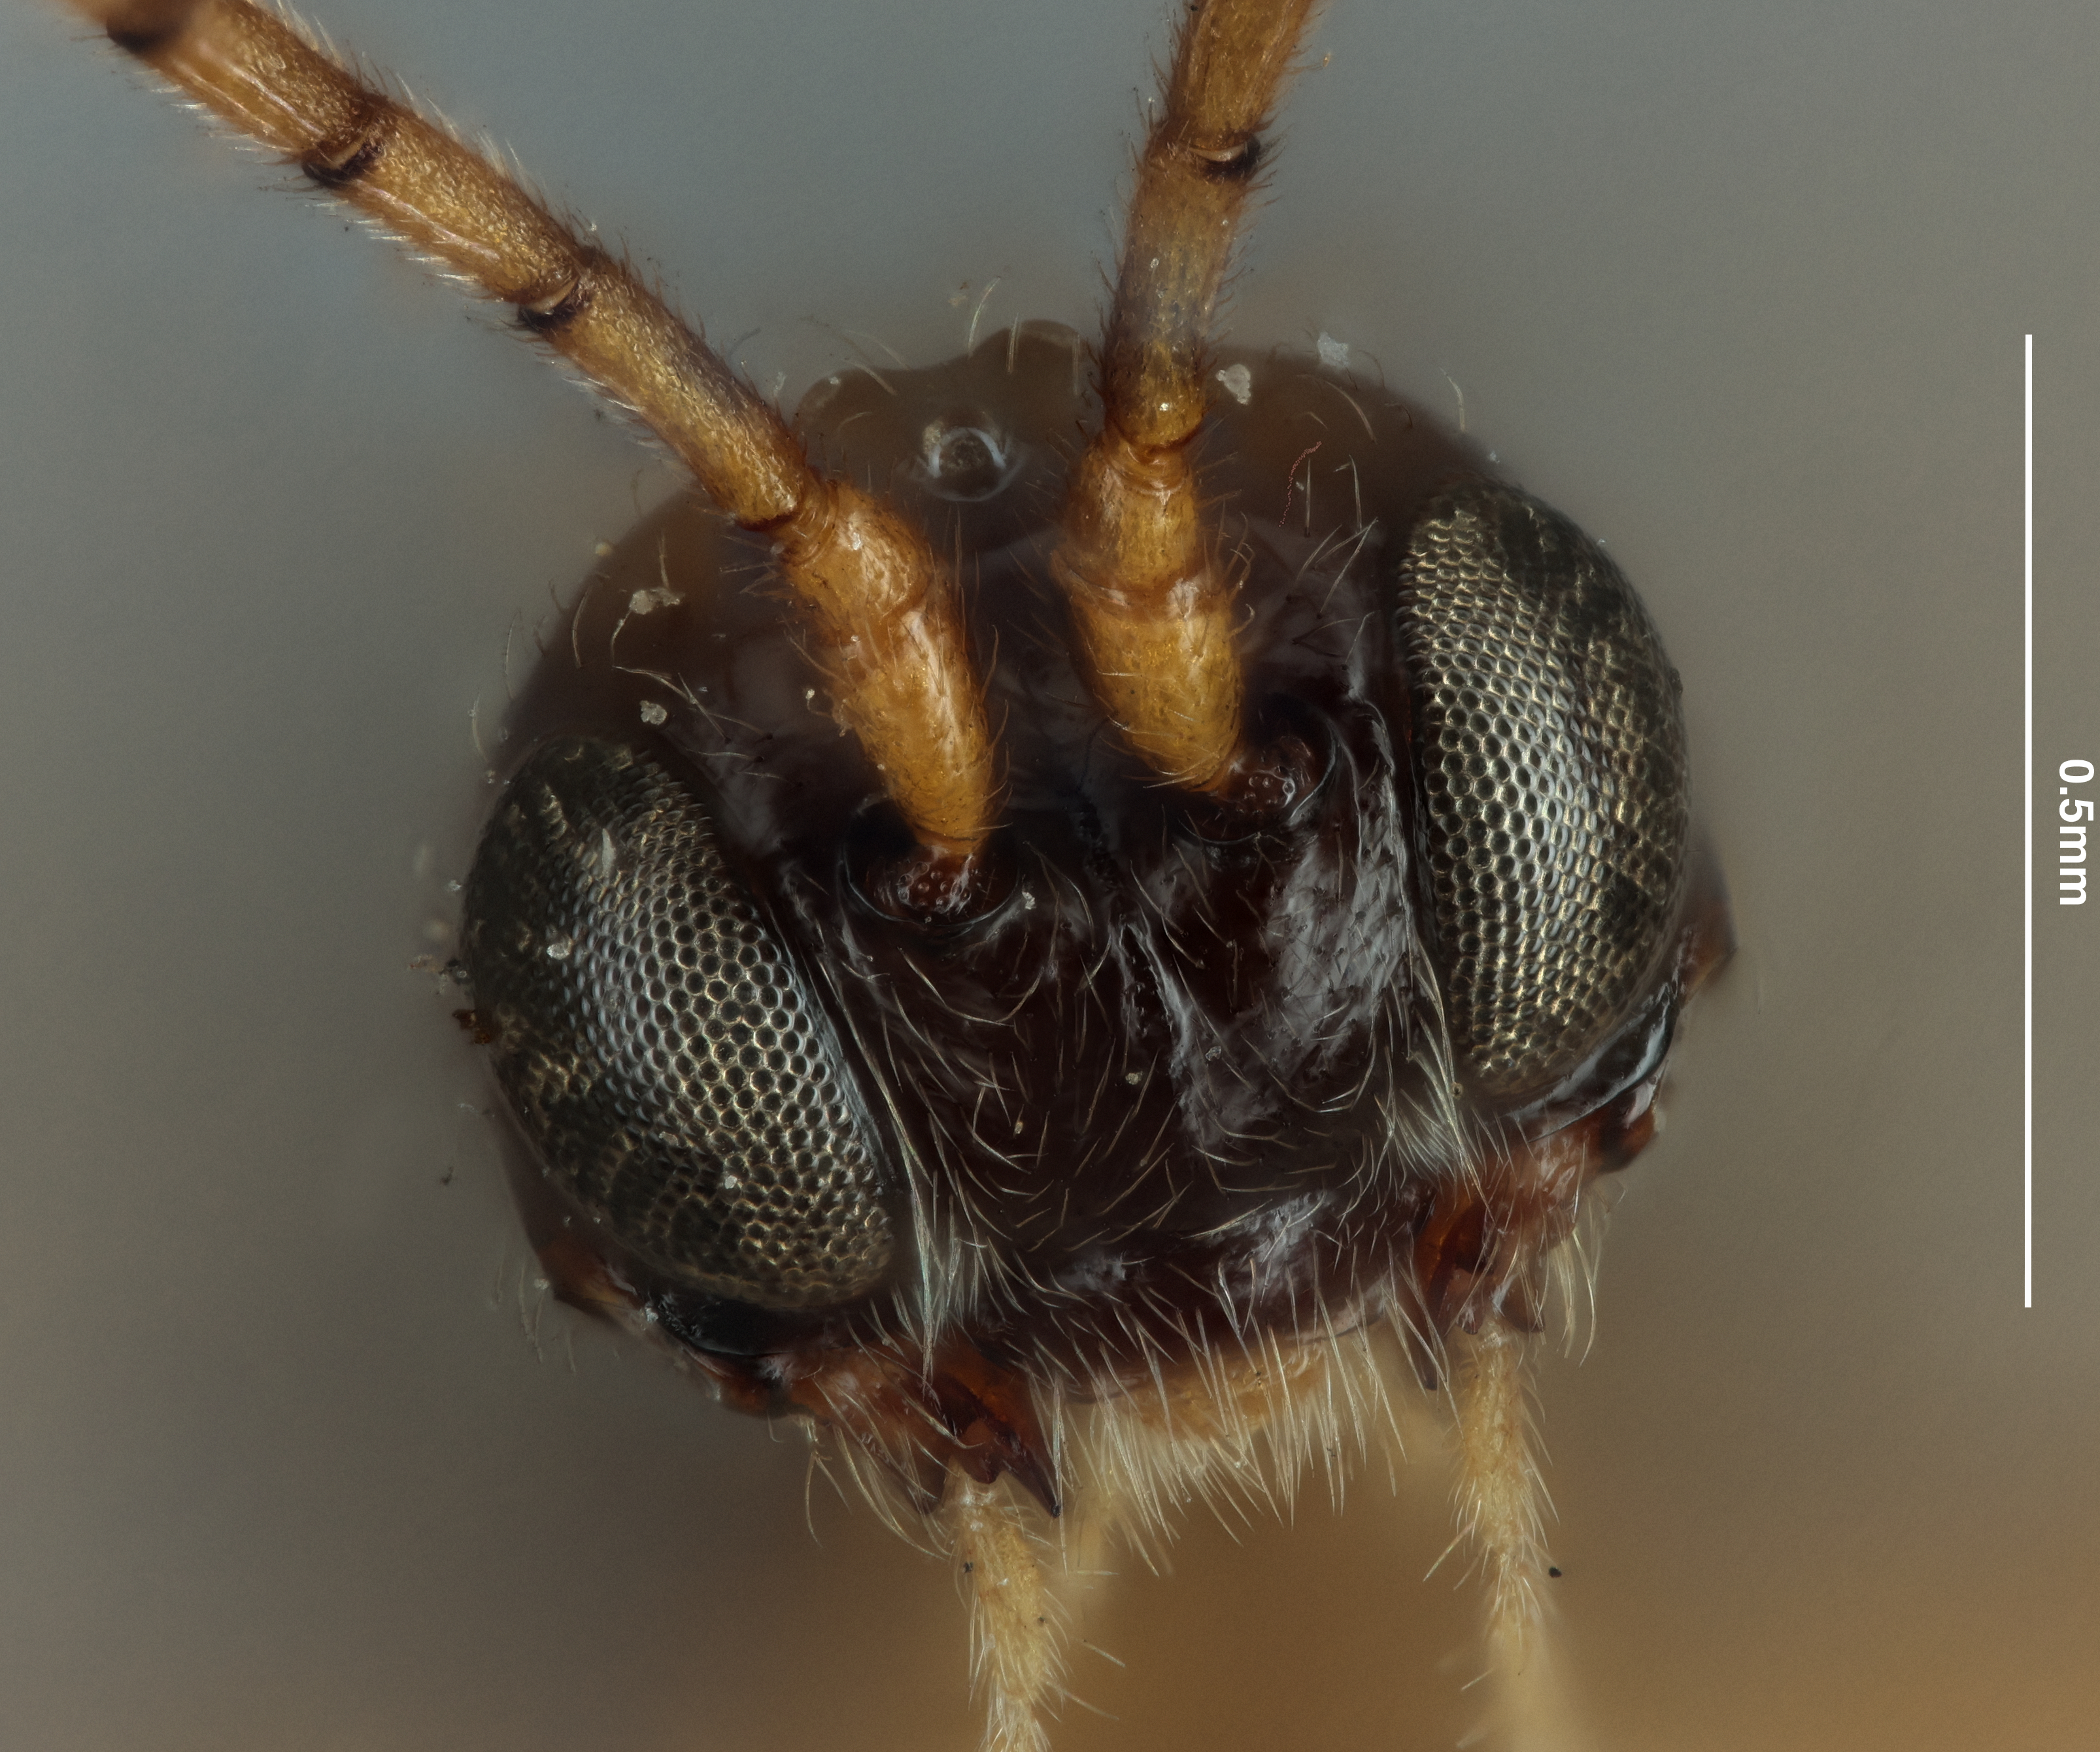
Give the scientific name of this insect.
Dacnusa iridicola
